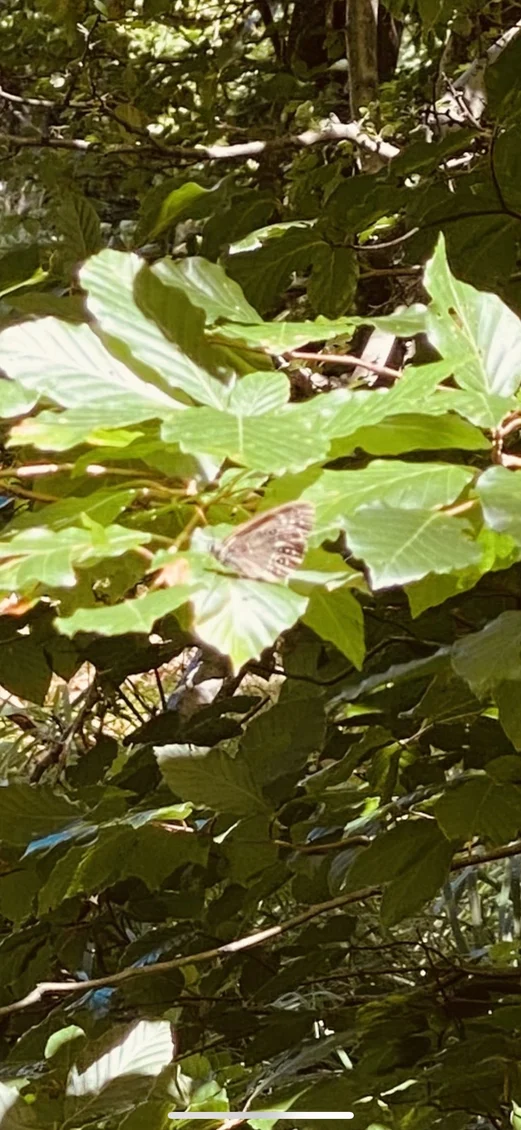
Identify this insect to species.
Lopinga achine (also Pararge achine)
